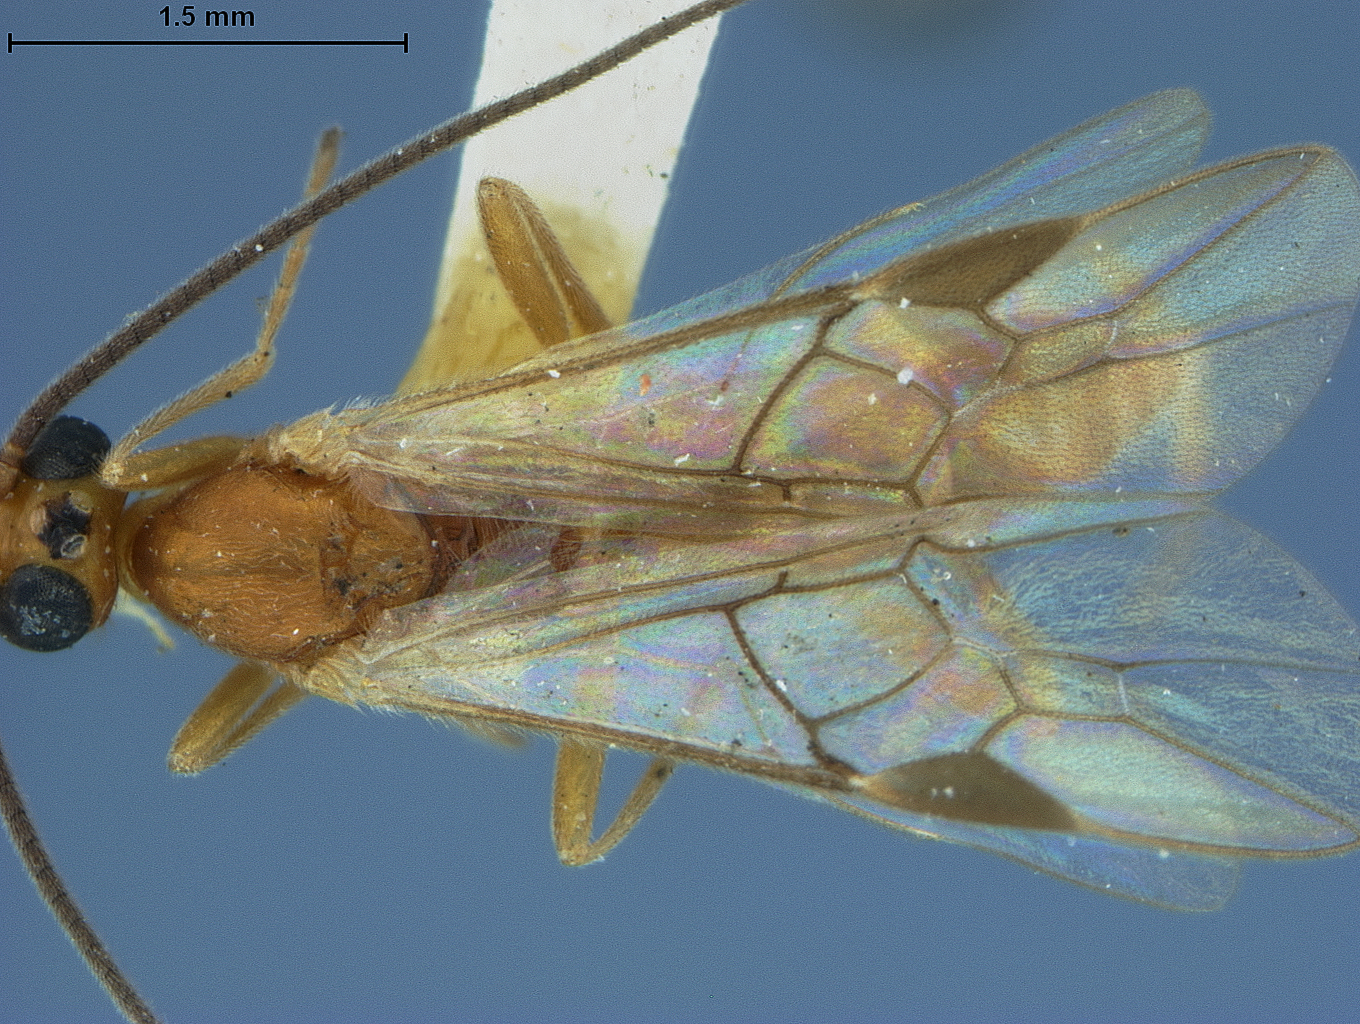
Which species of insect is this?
Rhogas simillimus
